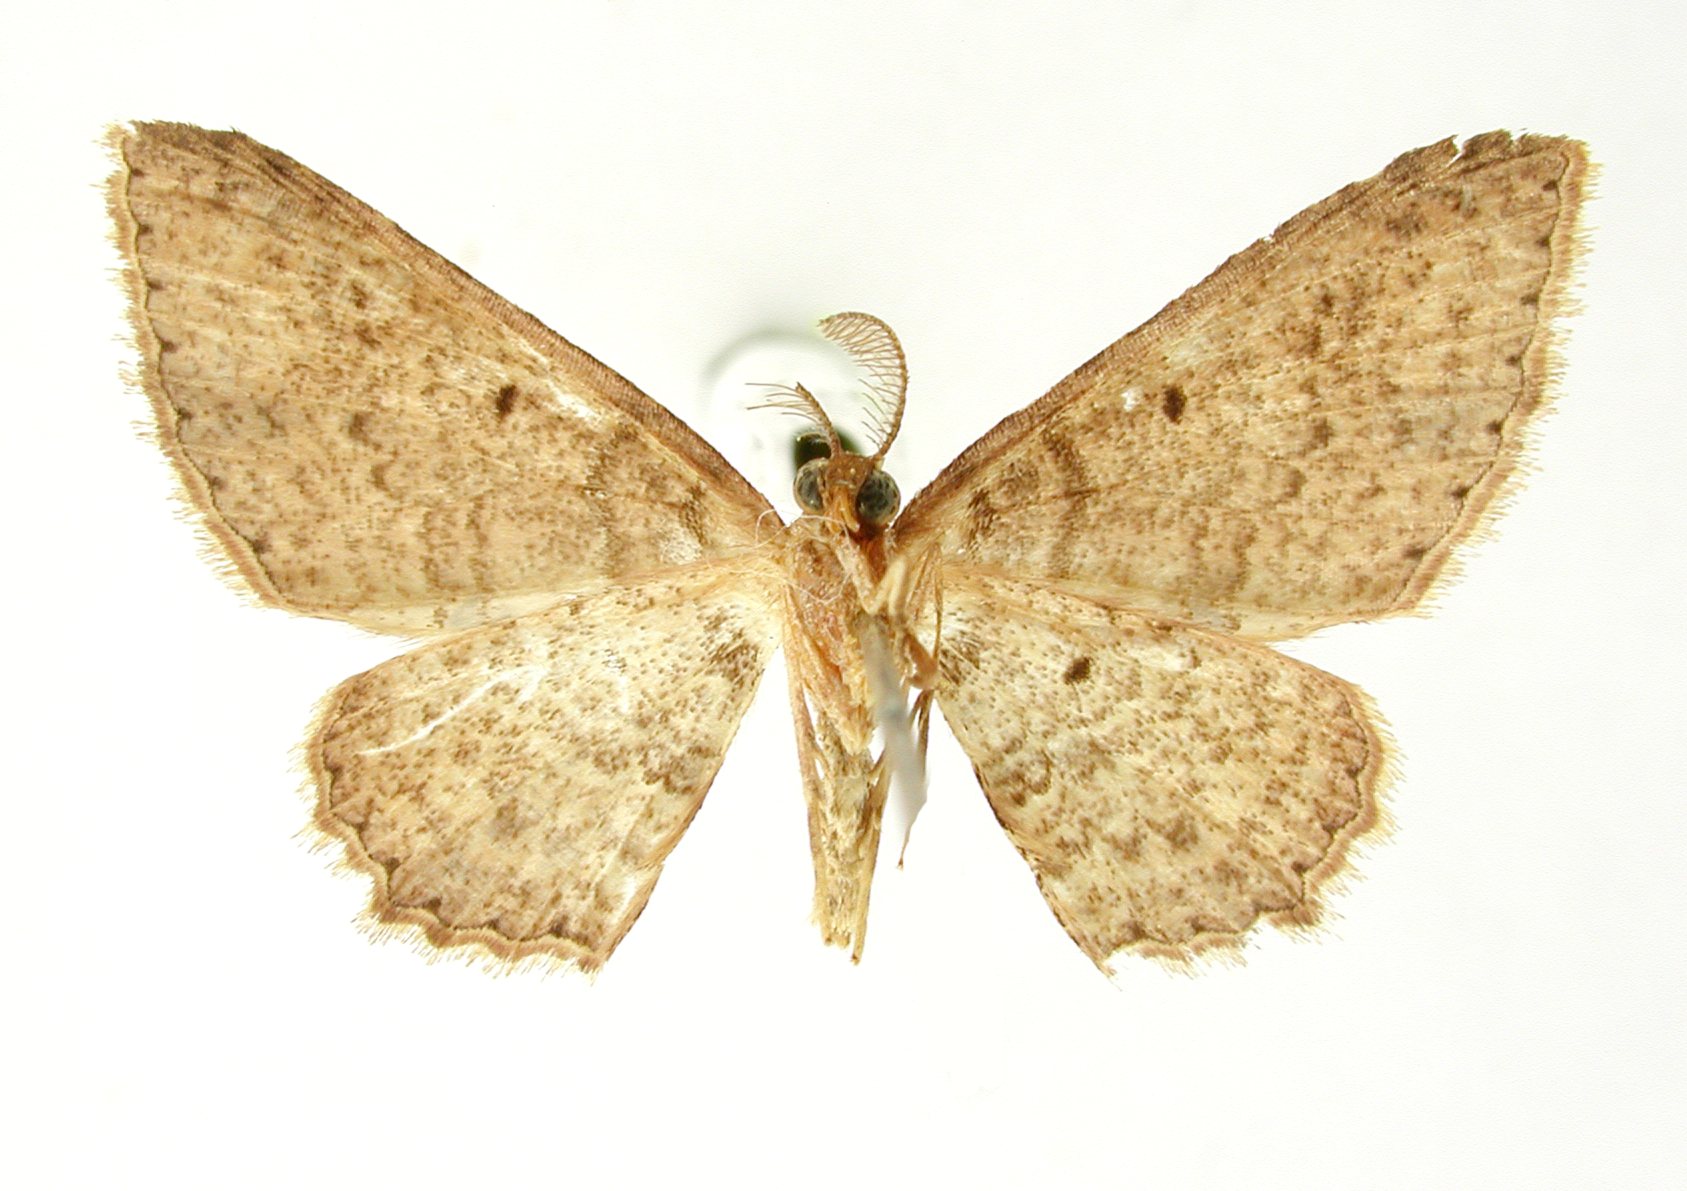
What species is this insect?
Cambogia filiferata
